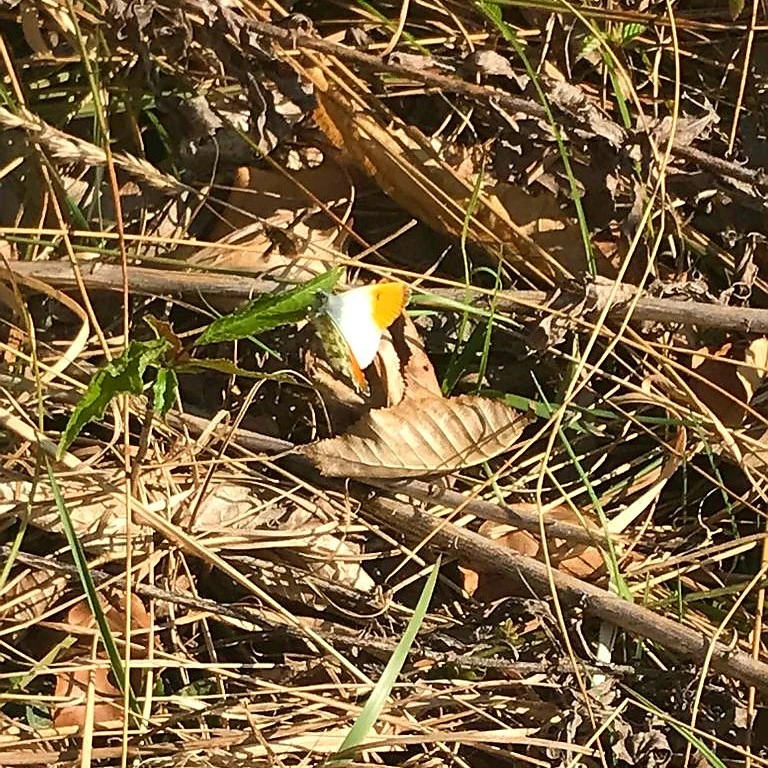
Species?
Anthocharis cardamines
